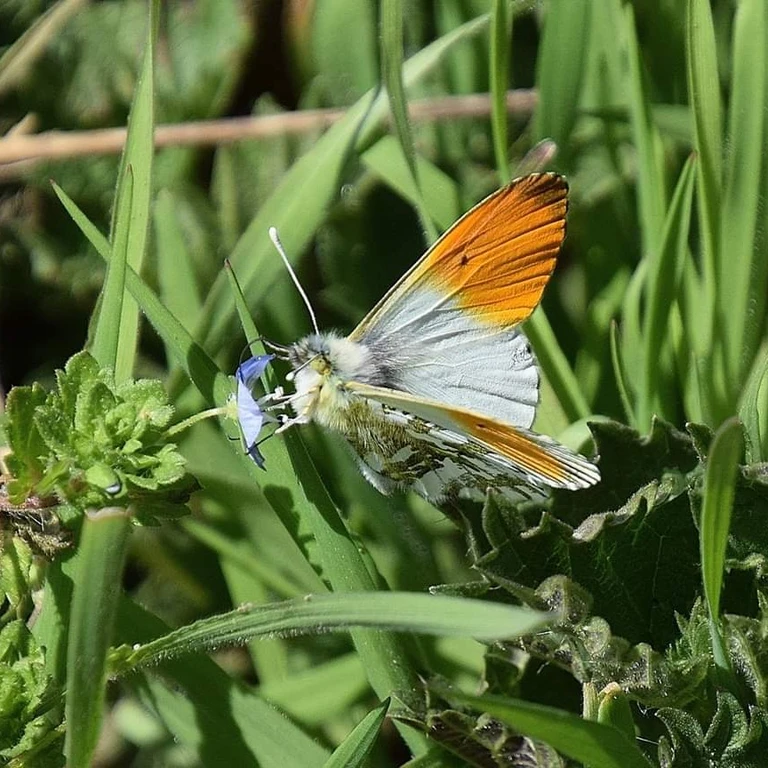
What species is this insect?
Anthocharis cardamines
